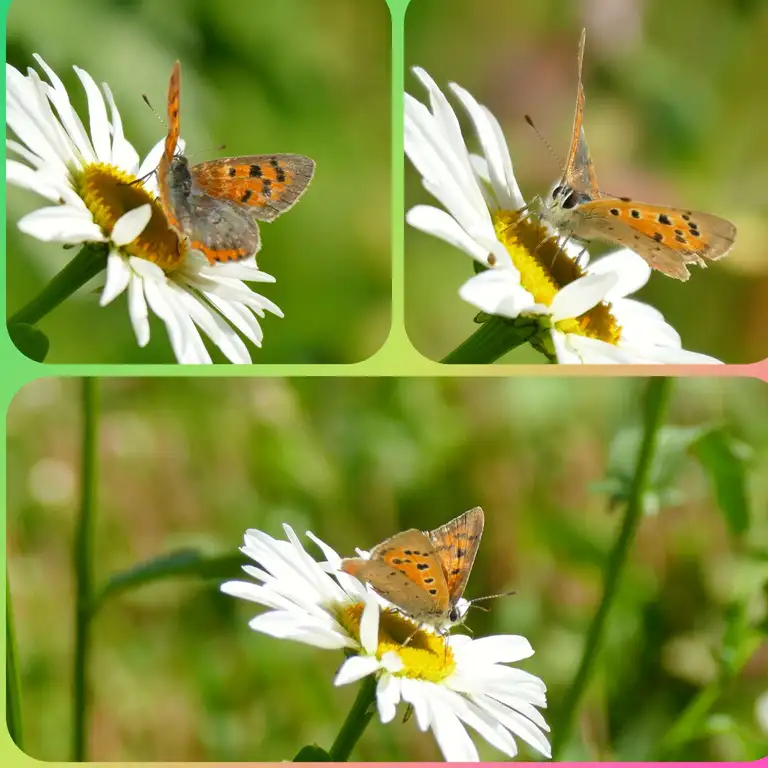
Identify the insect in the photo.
Lycaena phlaeas
